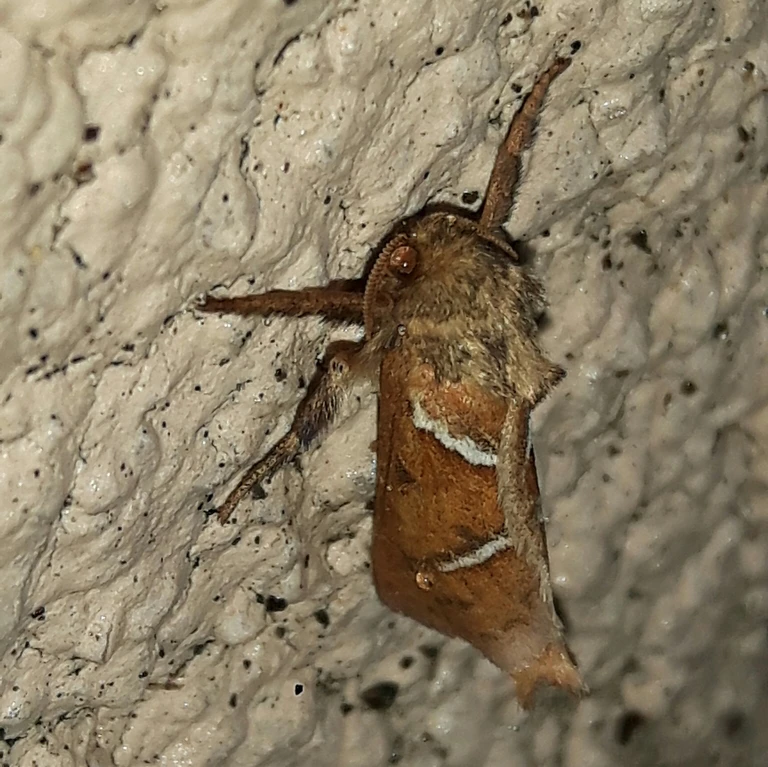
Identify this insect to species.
Triodia sylvina
